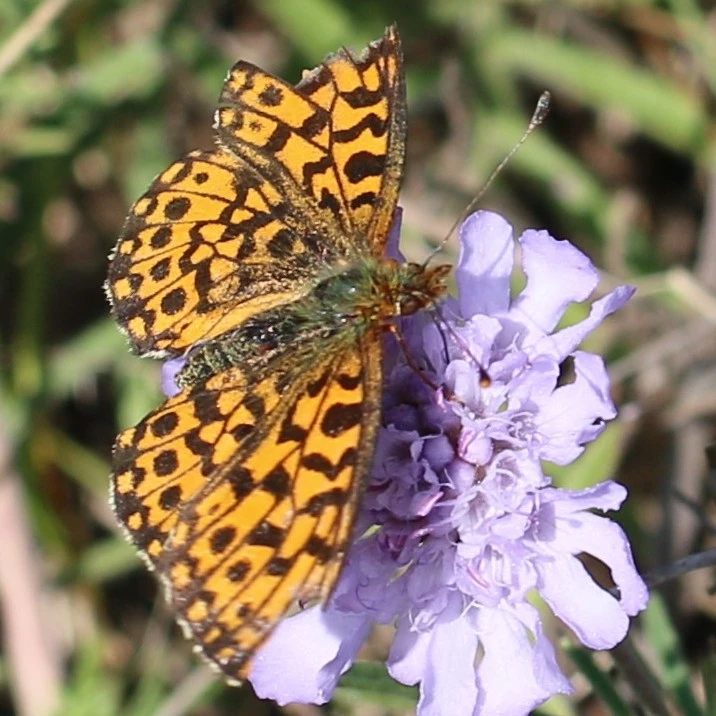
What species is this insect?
Boloria dia
